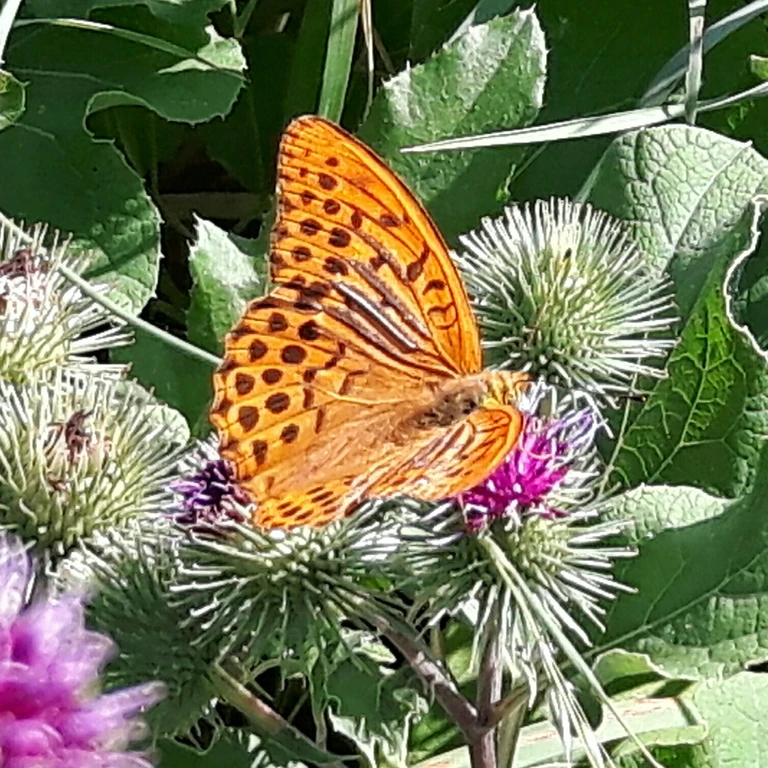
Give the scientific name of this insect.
Argynnis paphia
